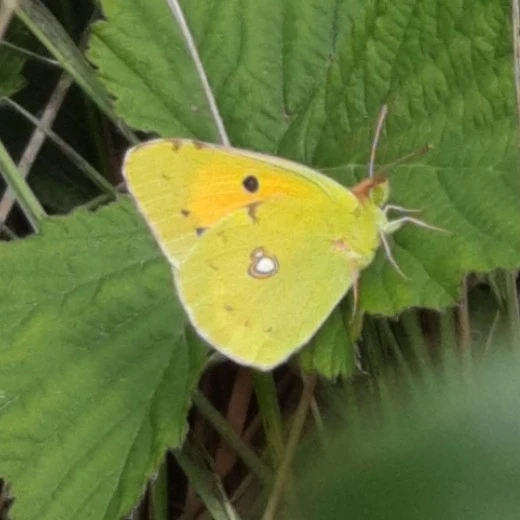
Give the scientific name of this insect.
Colias croceus
